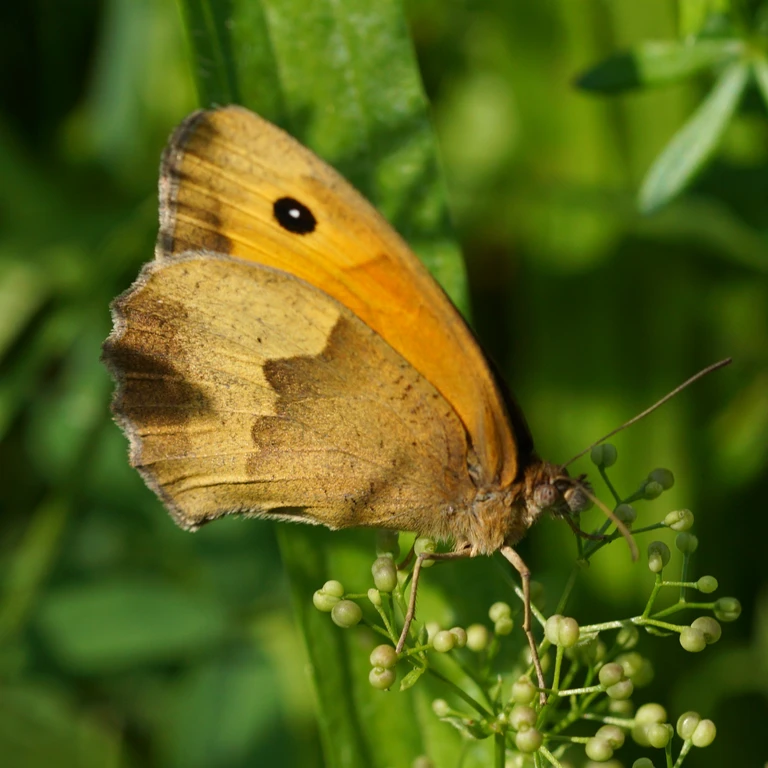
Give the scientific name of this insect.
Maniola jurtina
